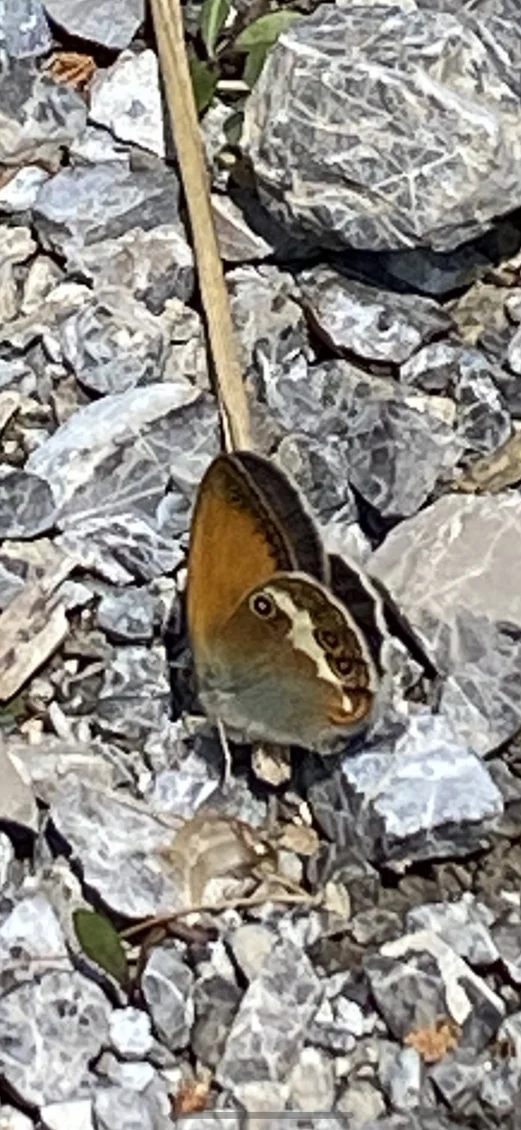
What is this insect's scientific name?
Coenonympha arcania
